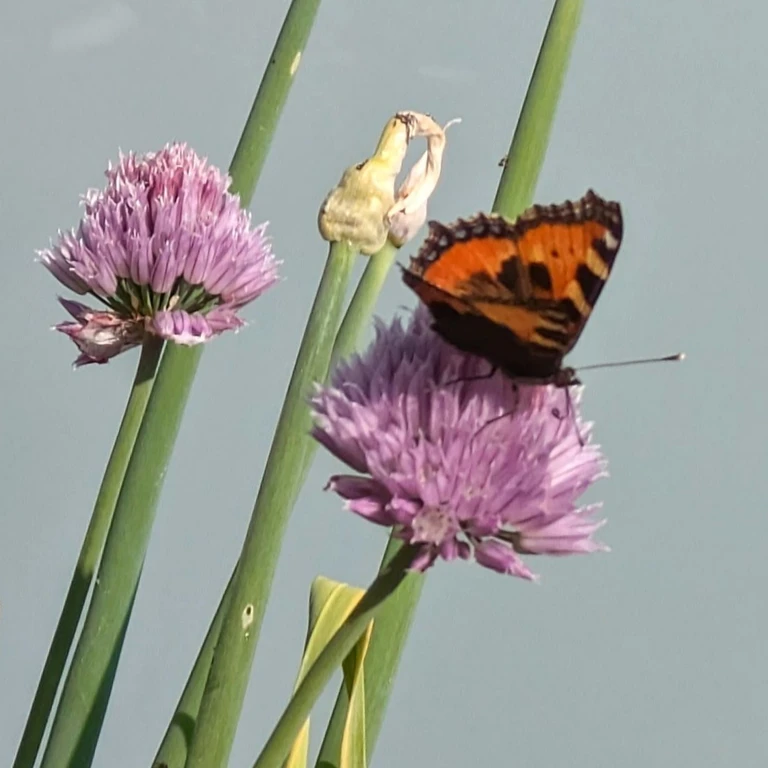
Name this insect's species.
Aglais urticae
